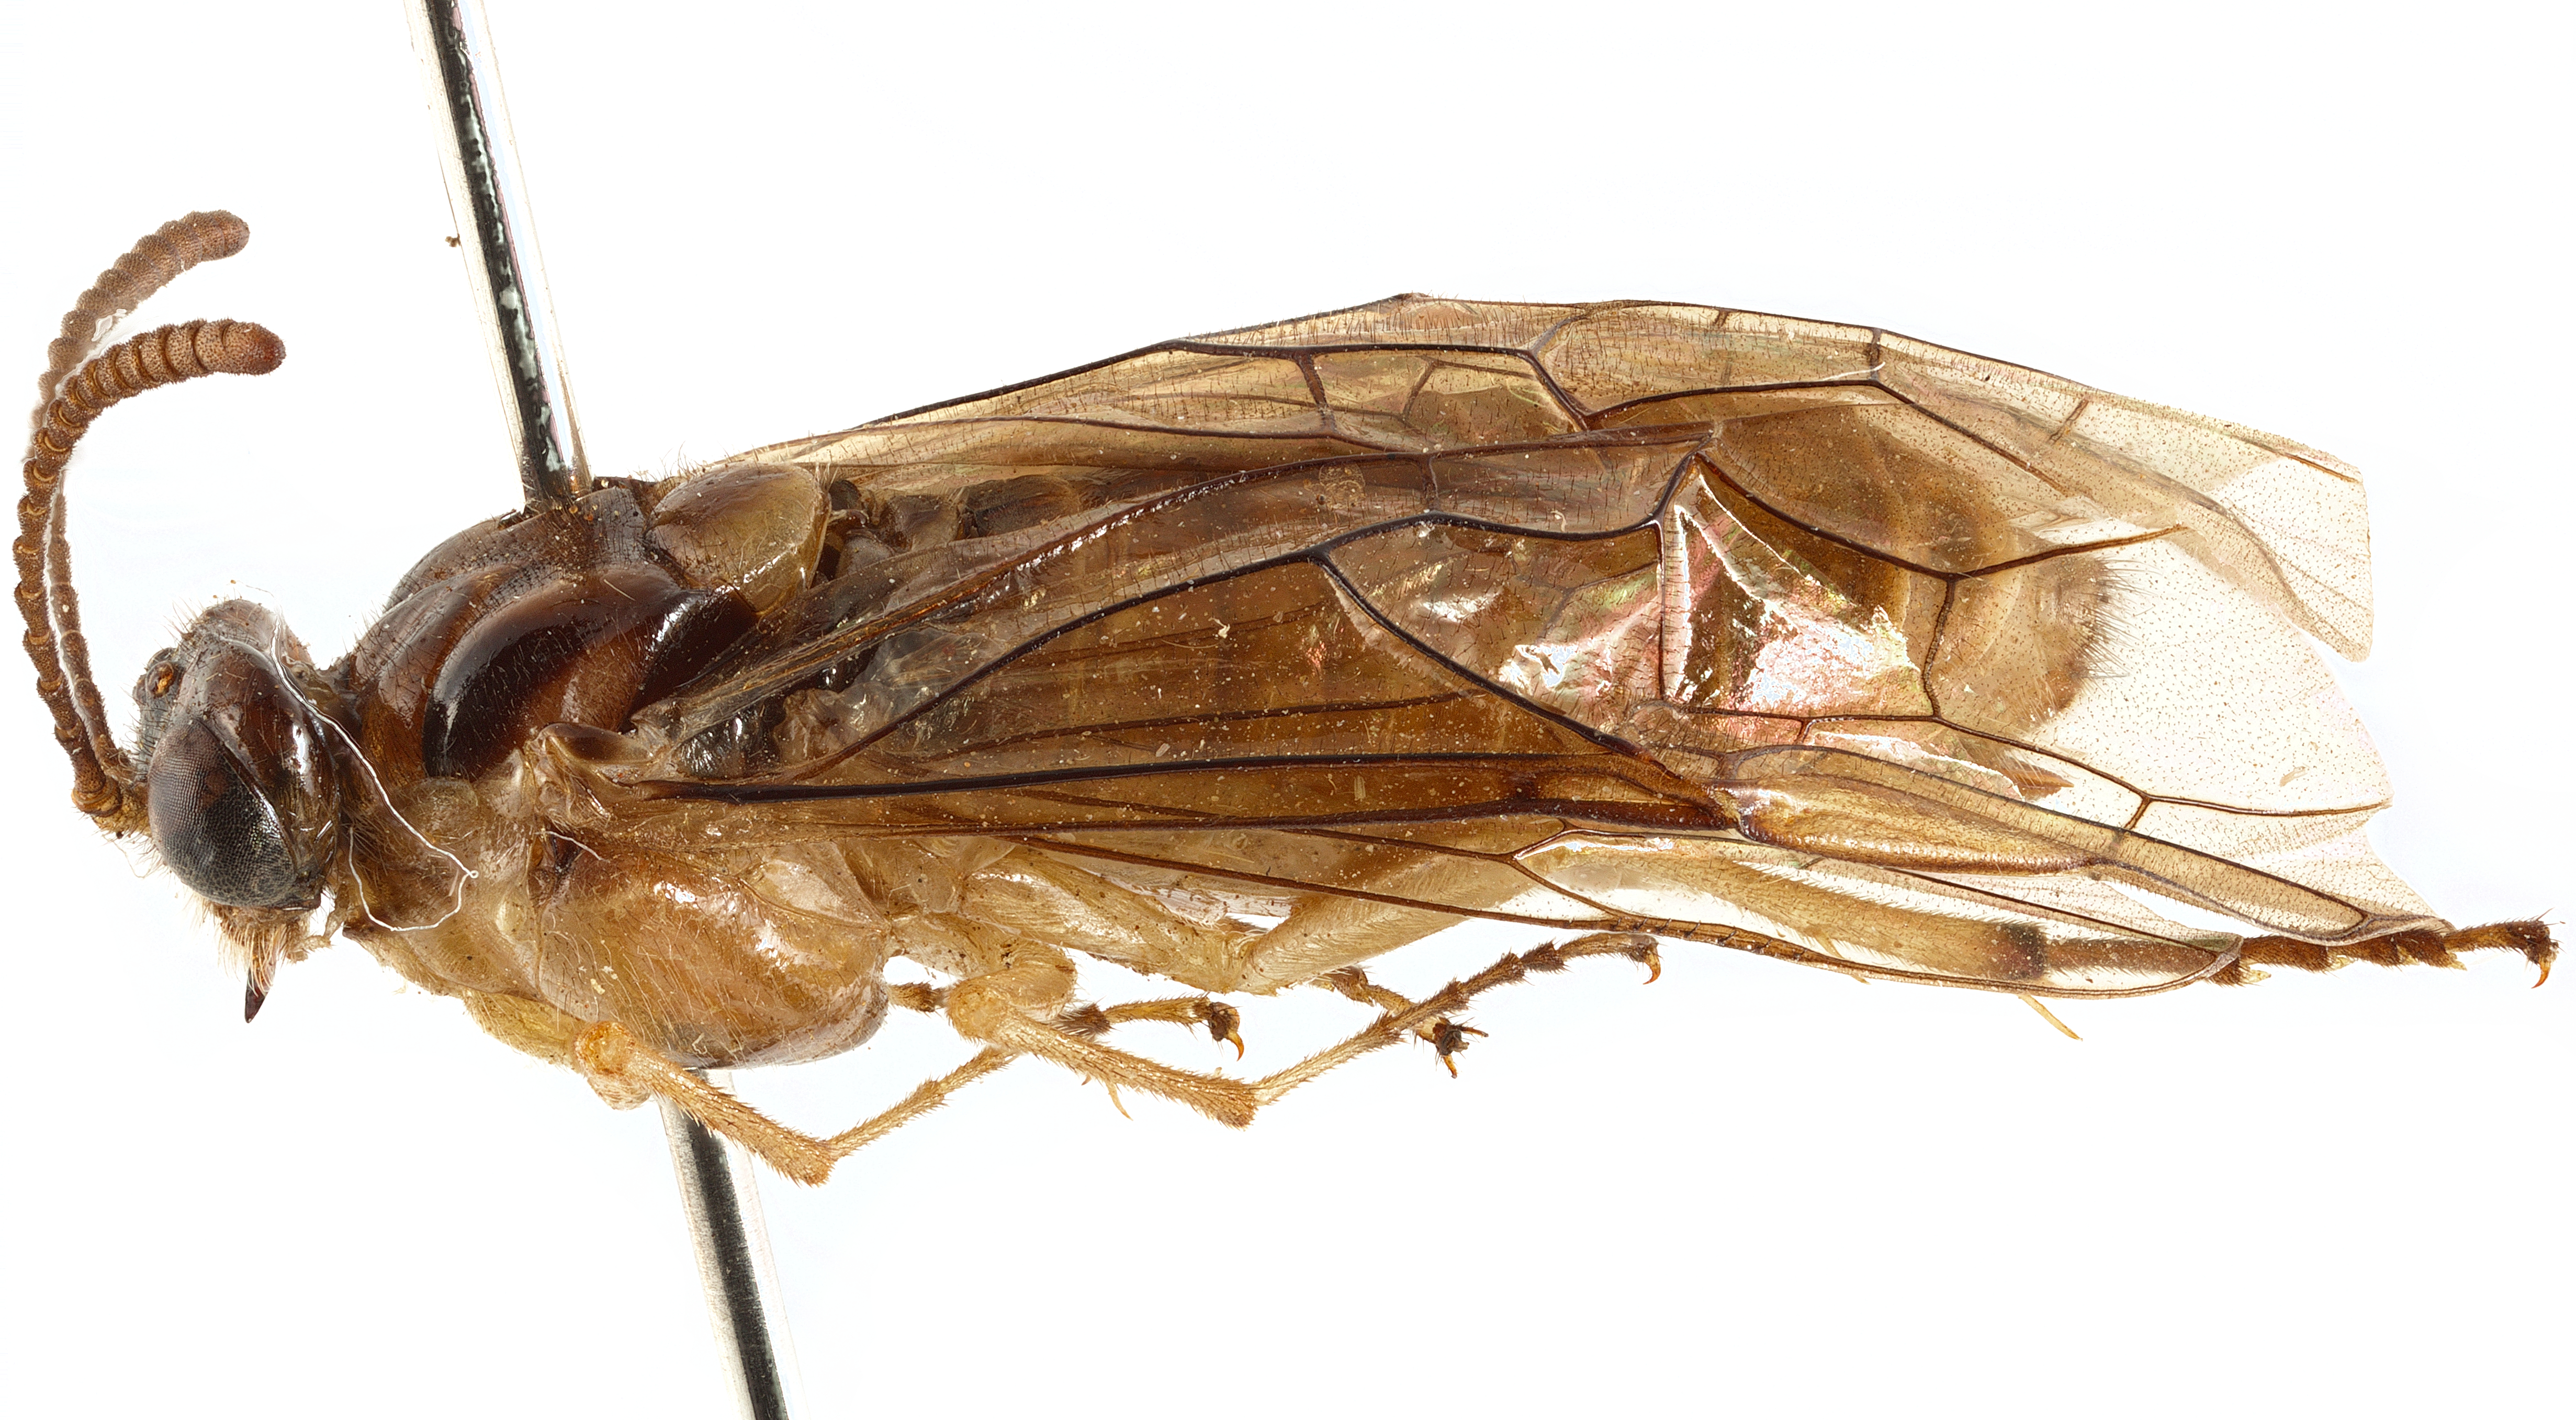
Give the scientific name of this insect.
Cerospastus volupis
